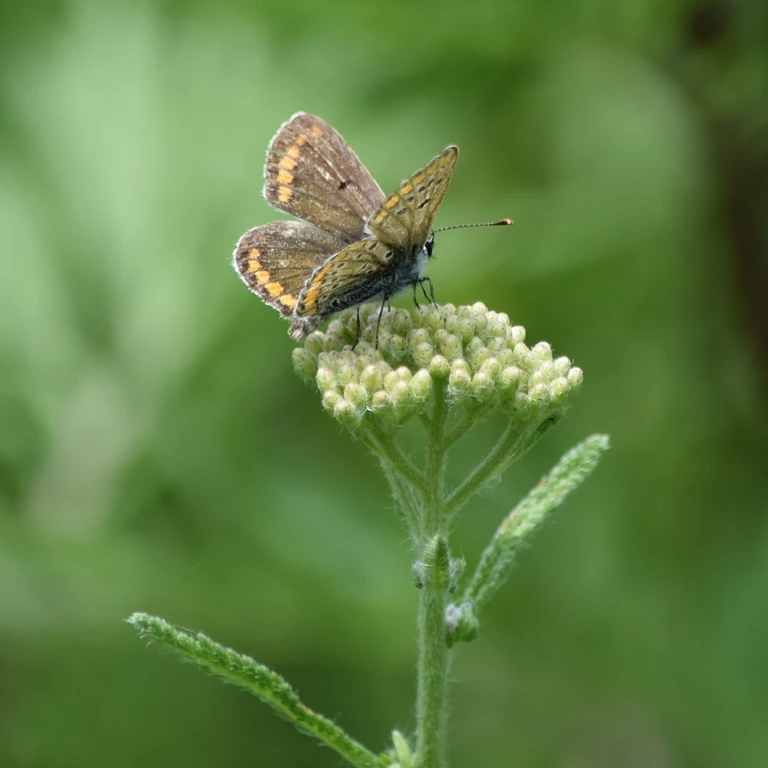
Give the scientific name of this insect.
Aricia agestis/artaxerxes
